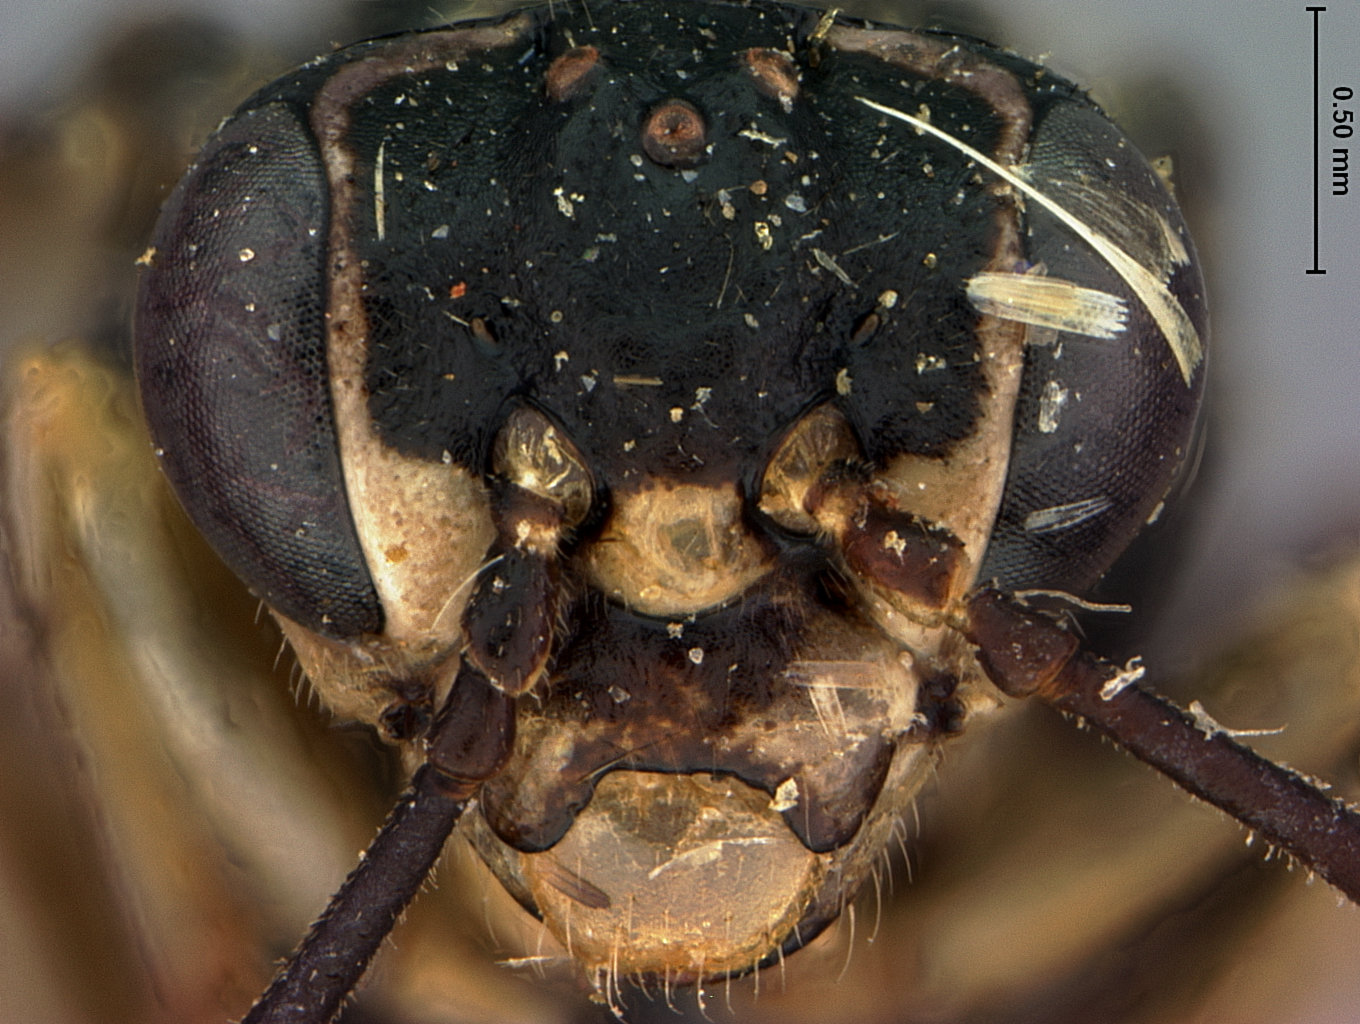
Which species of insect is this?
Rhogogaster sayi
